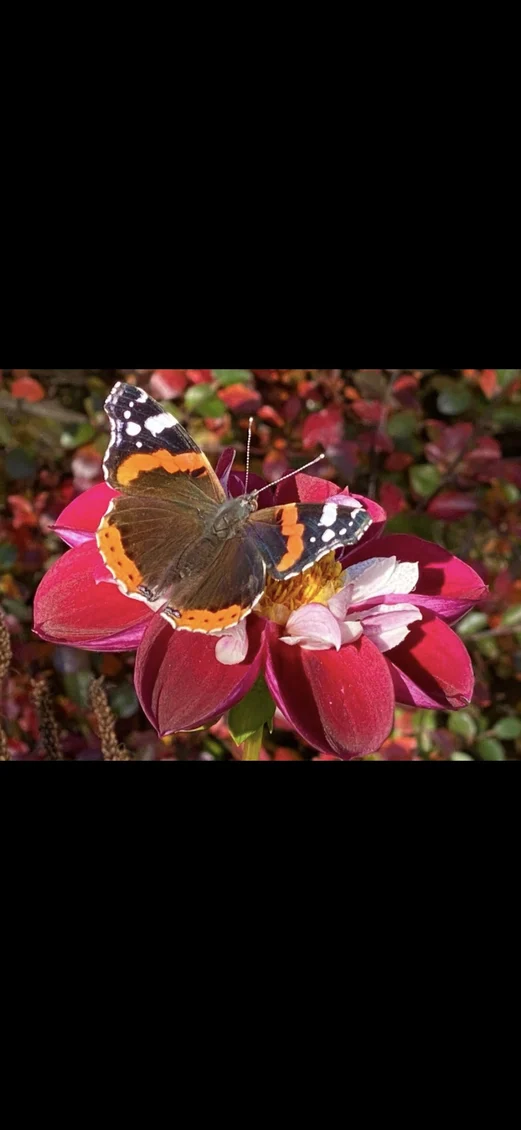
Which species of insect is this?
Vanessa atalanta
